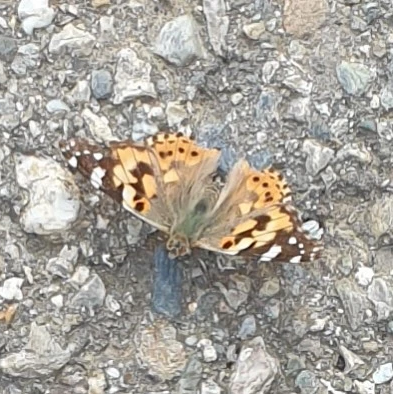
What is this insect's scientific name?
Vanessa cardui
